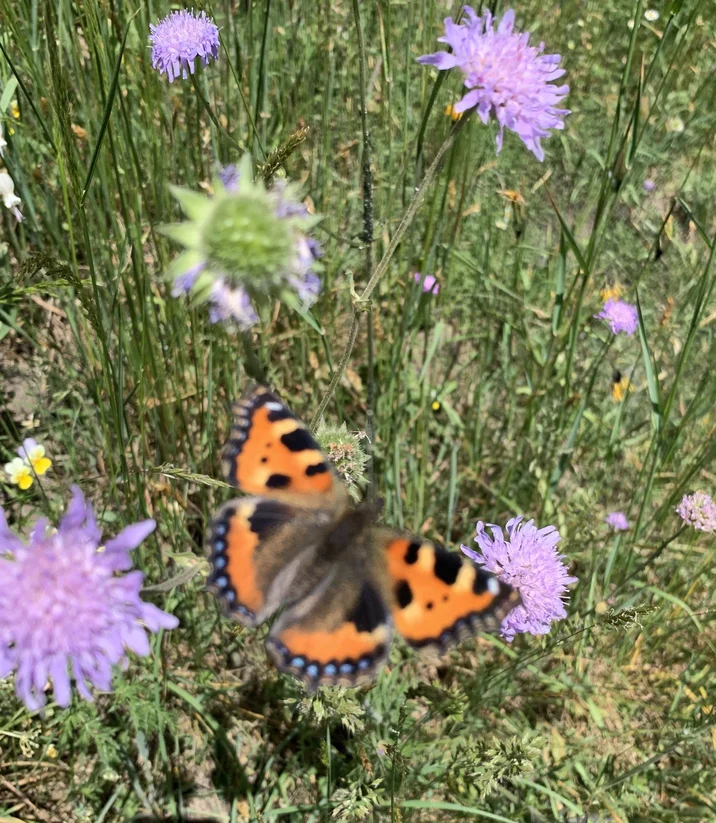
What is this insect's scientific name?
Aglais urticae
